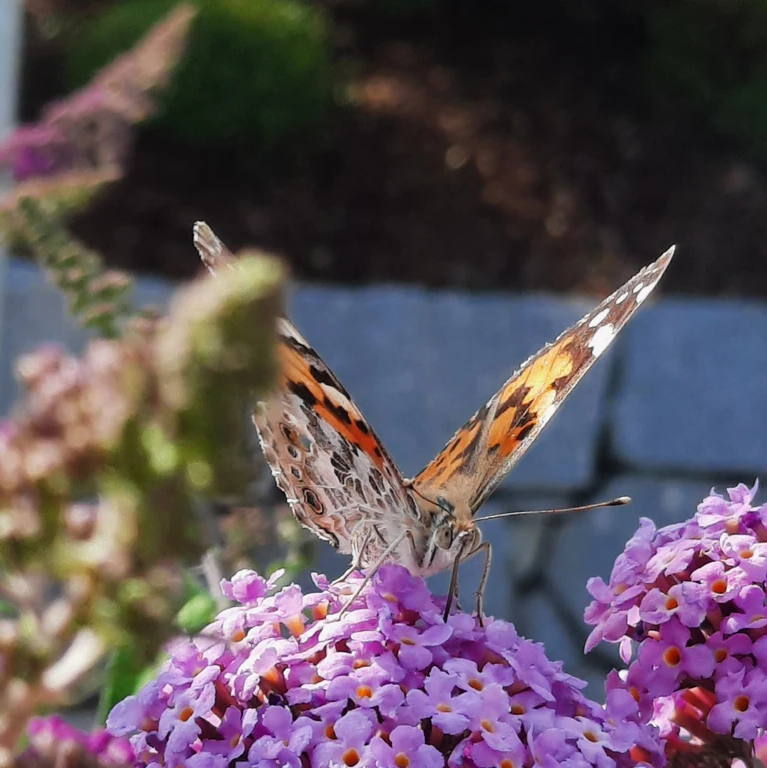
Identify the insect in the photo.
Vanessa cardui
